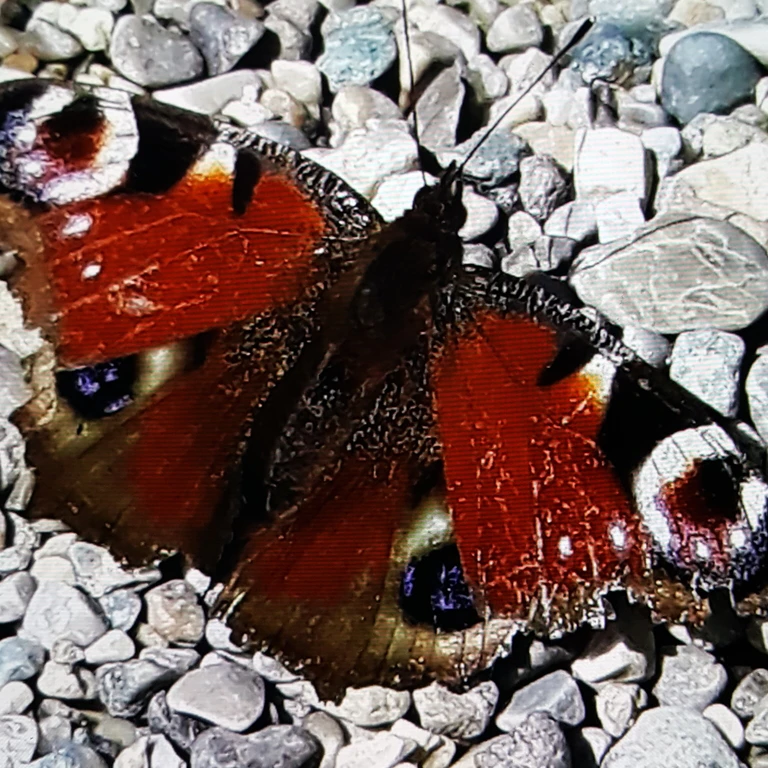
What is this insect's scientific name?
Aglais io
